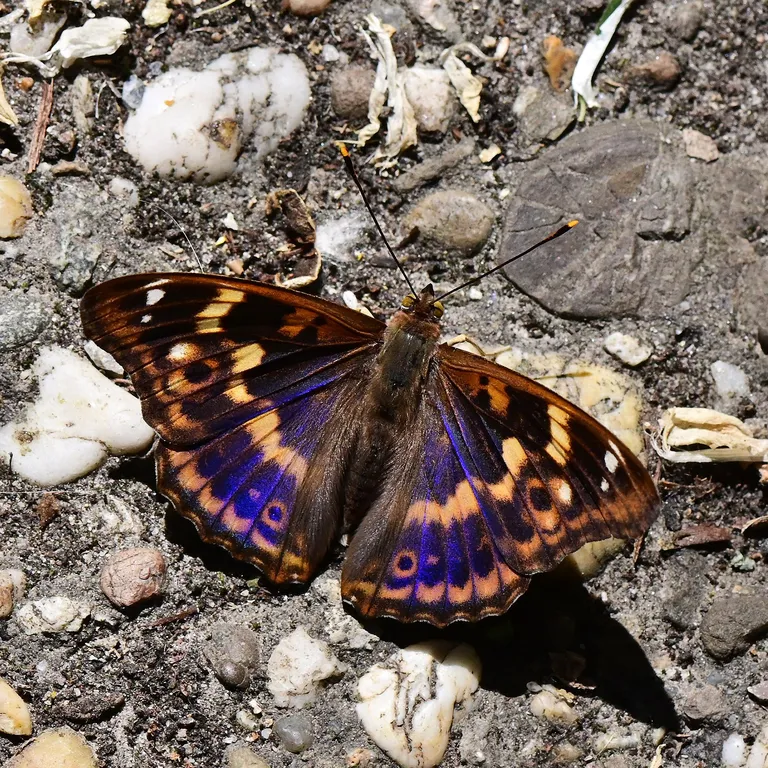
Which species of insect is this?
Apatura ilia
